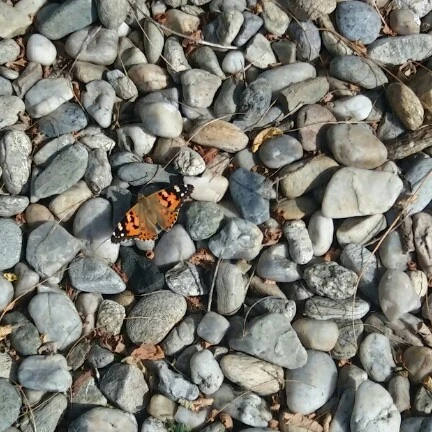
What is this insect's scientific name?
Vanessa cardui
